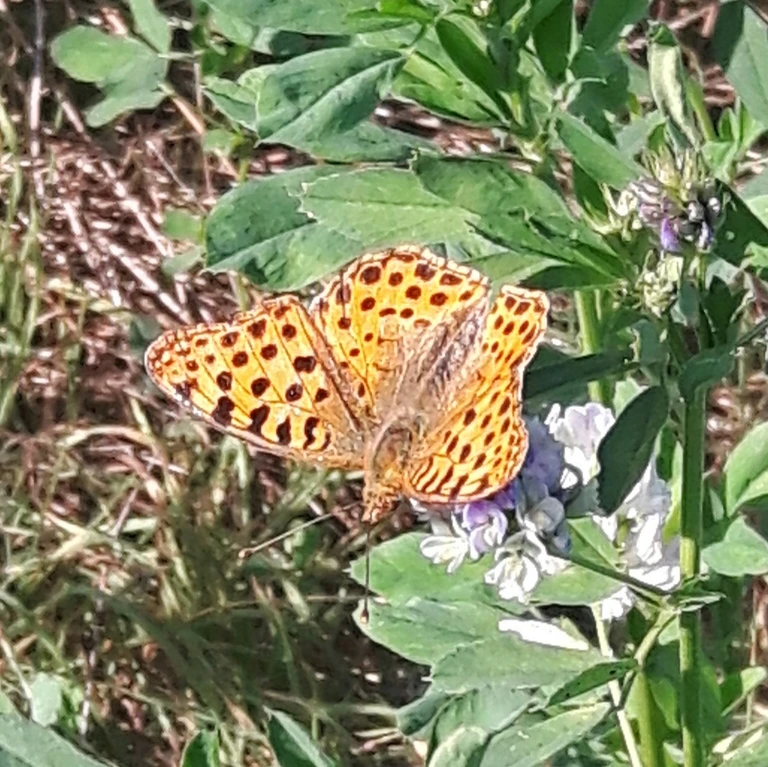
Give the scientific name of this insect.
Issoria lathonia
